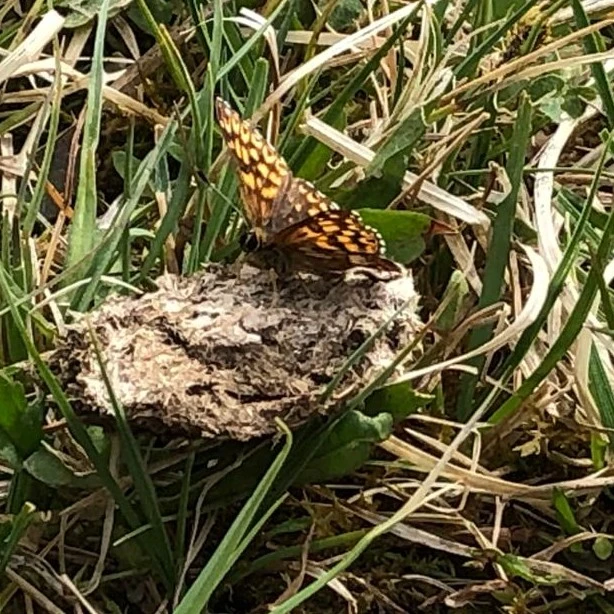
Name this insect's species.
Hamearis lucina
